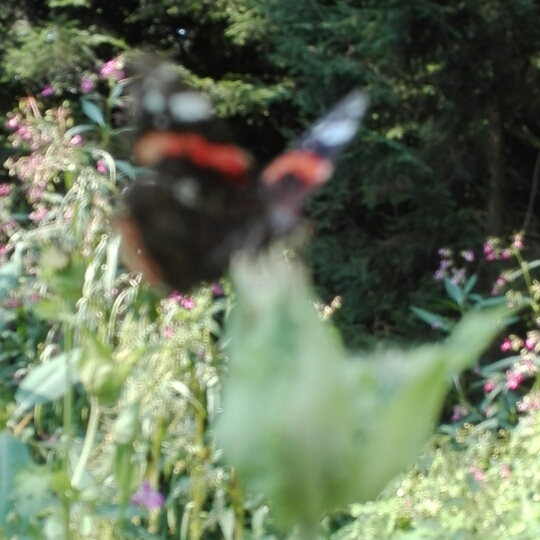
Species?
Vanessa atalanta
